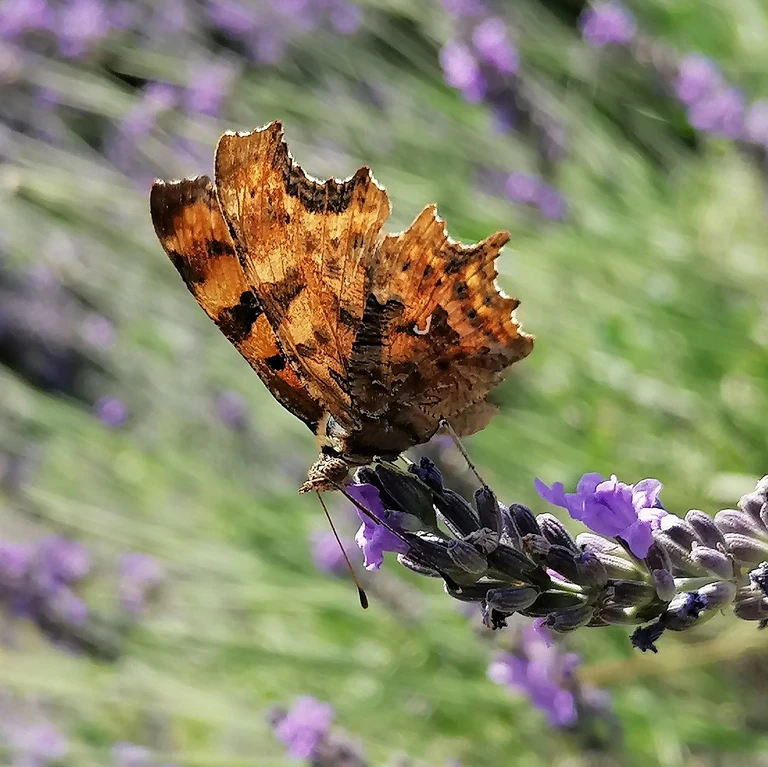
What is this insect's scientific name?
Polygonia c-album
